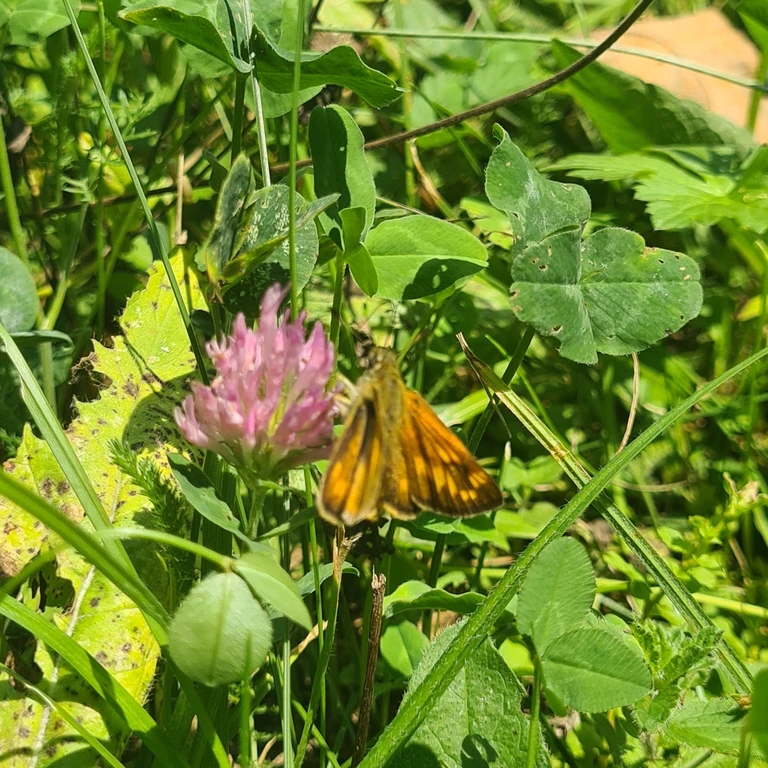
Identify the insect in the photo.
Ochlodes sylvanus (also Ochlodes venata)
